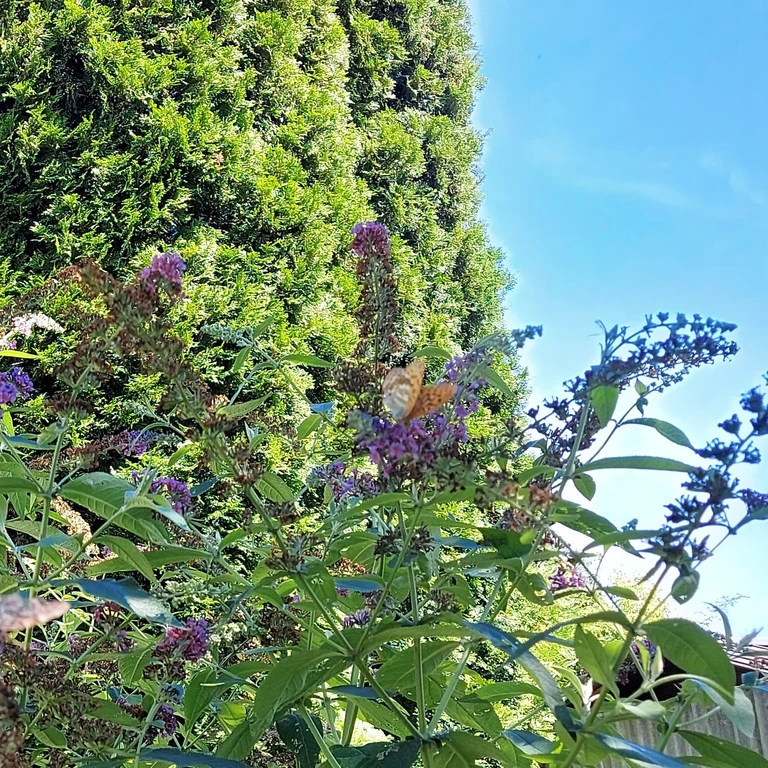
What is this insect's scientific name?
Argynnis paphia
